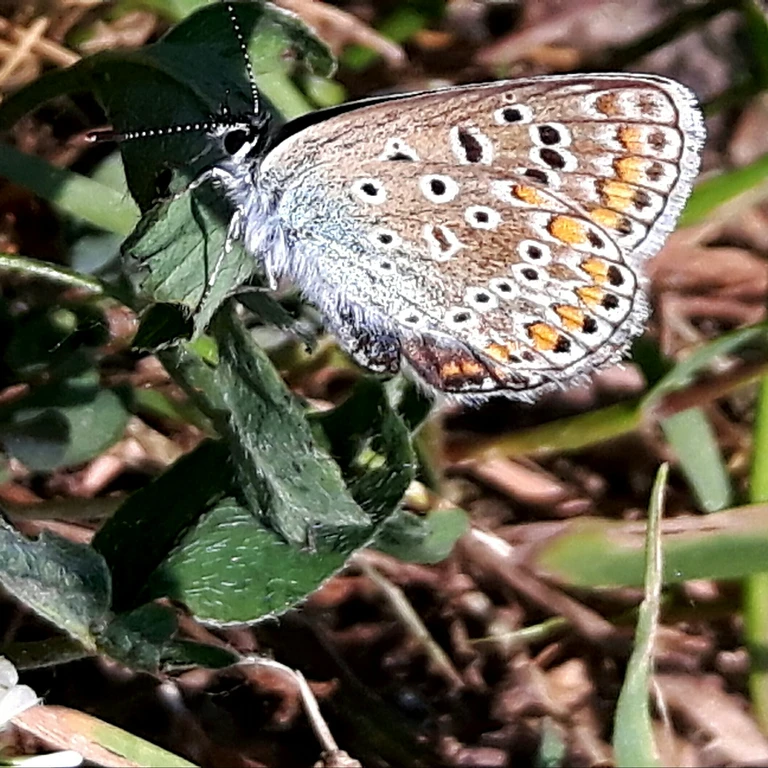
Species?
Polyommatus icarus
